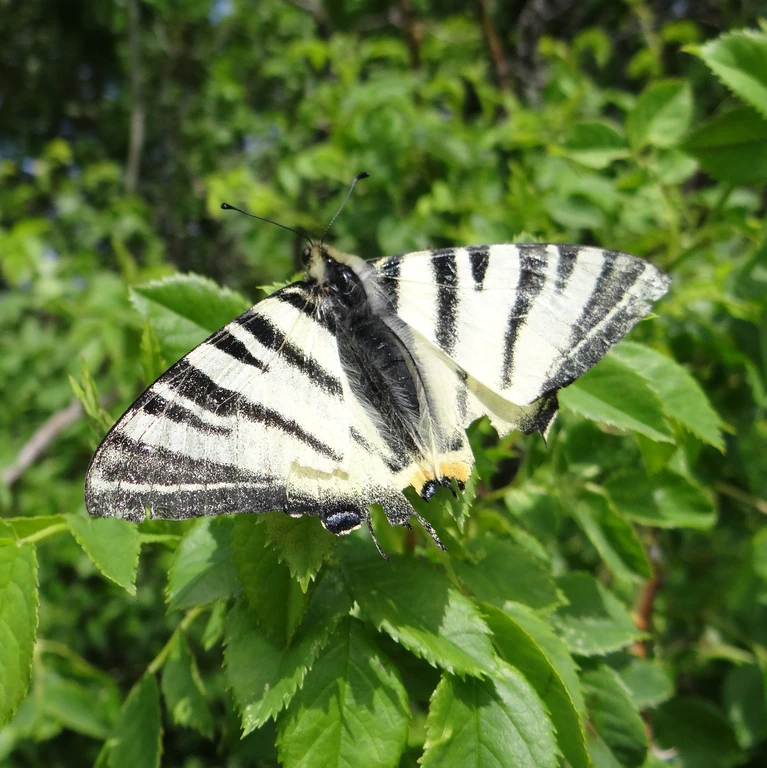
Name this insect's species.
Iphiclides podalirius
